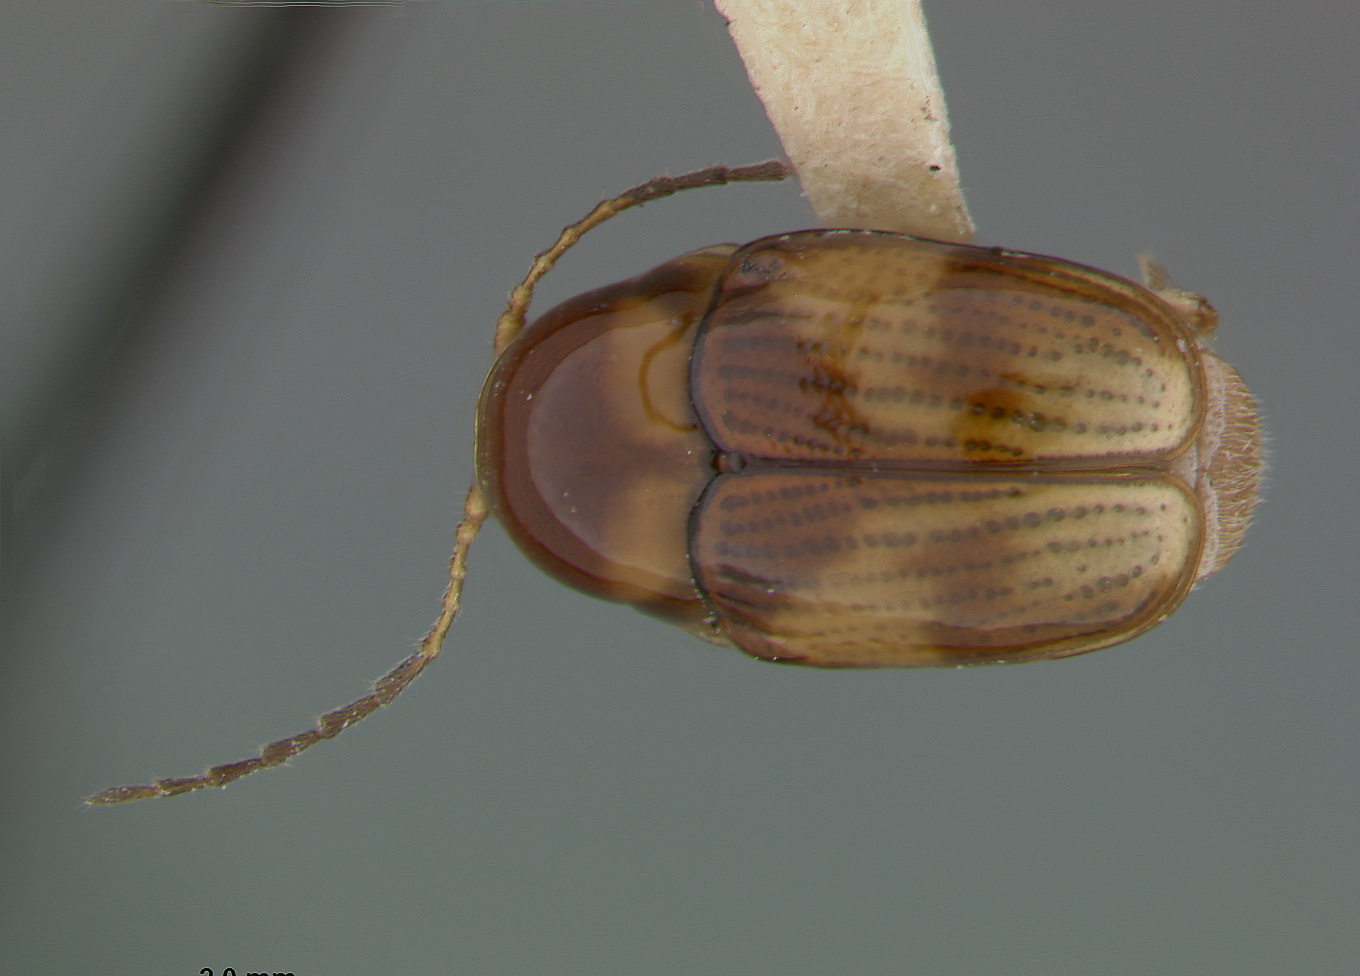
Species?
Paracoenobius gressitti
